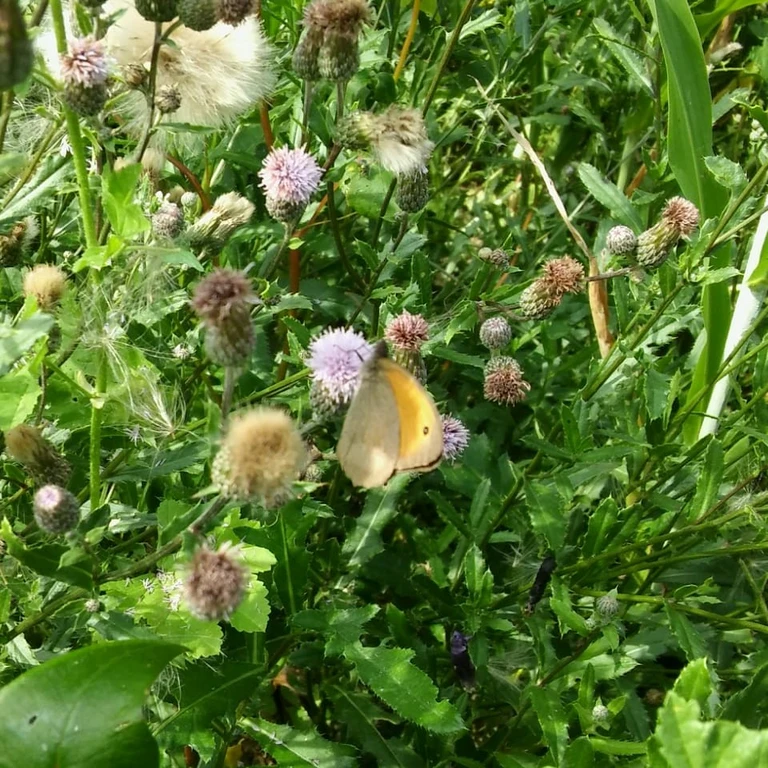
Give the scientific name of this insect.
Maniola jurtina
